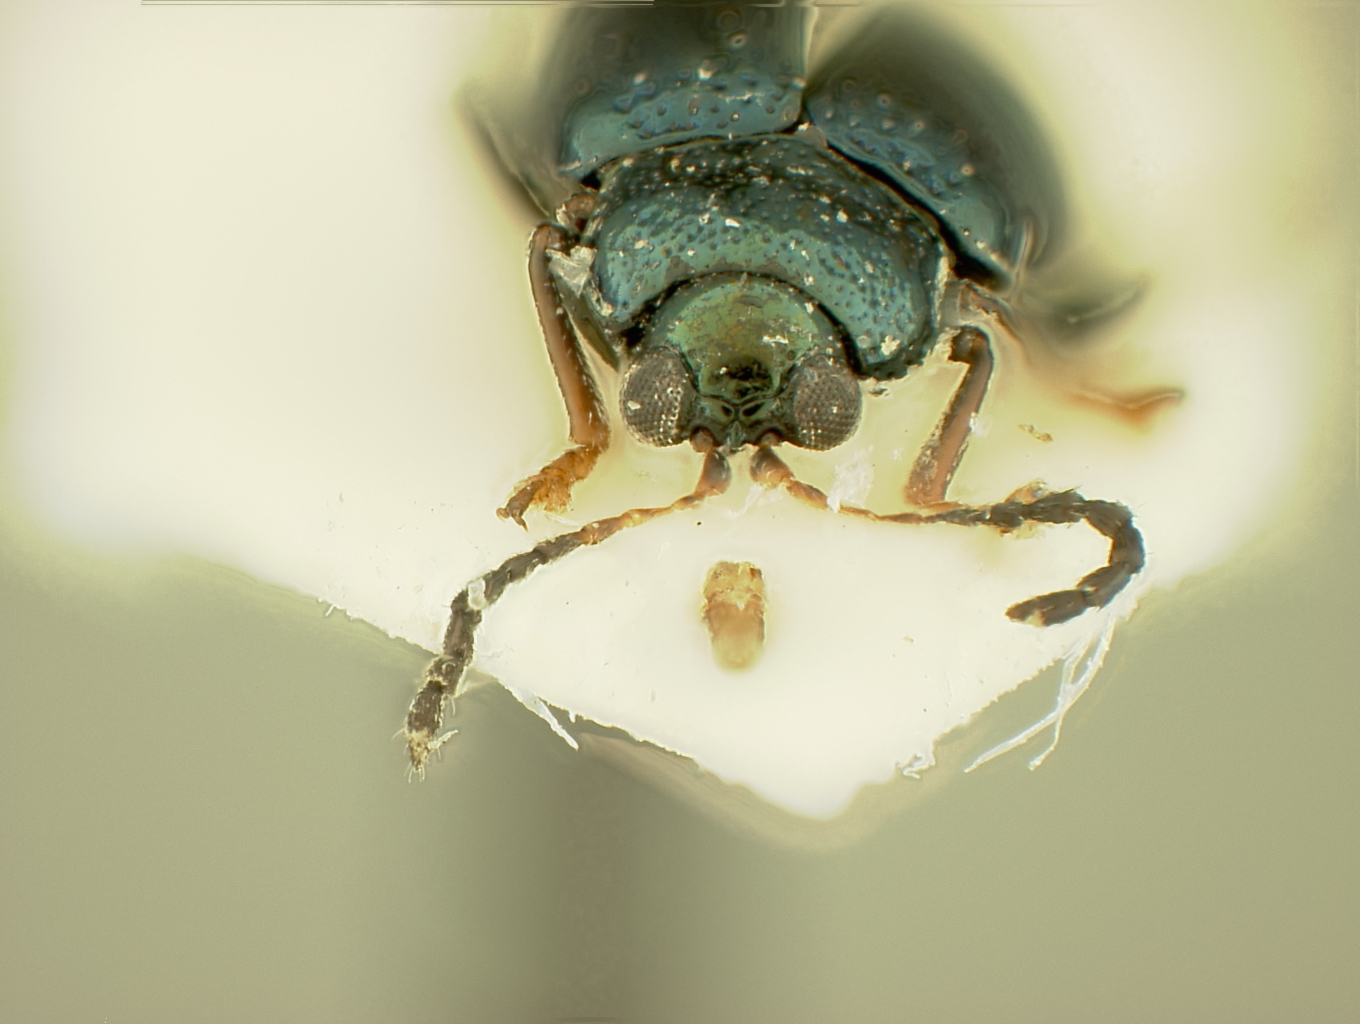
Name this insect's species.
Crepidodera ussuriensis
